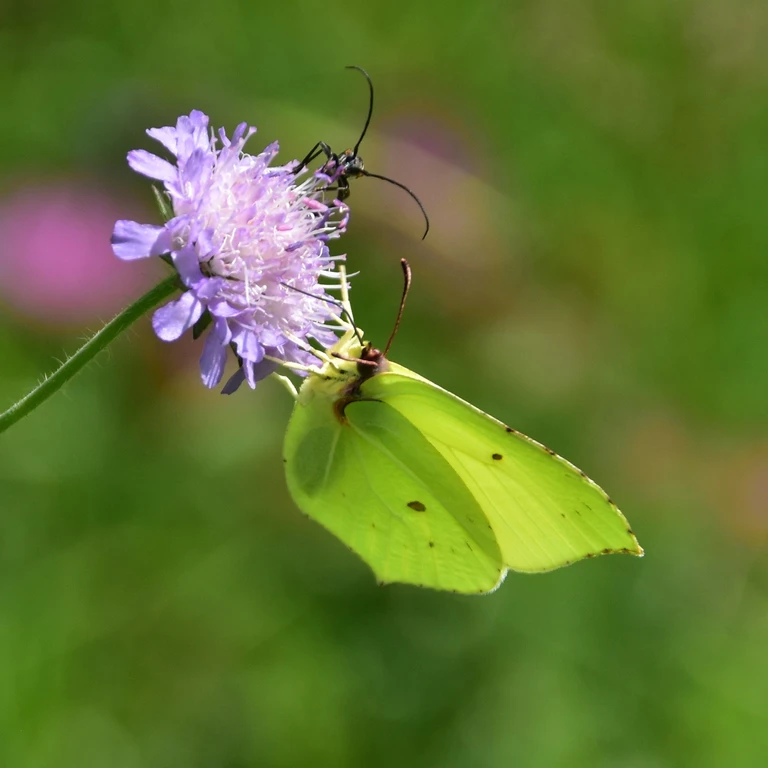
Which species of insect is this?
Gonepteryx rhamni
